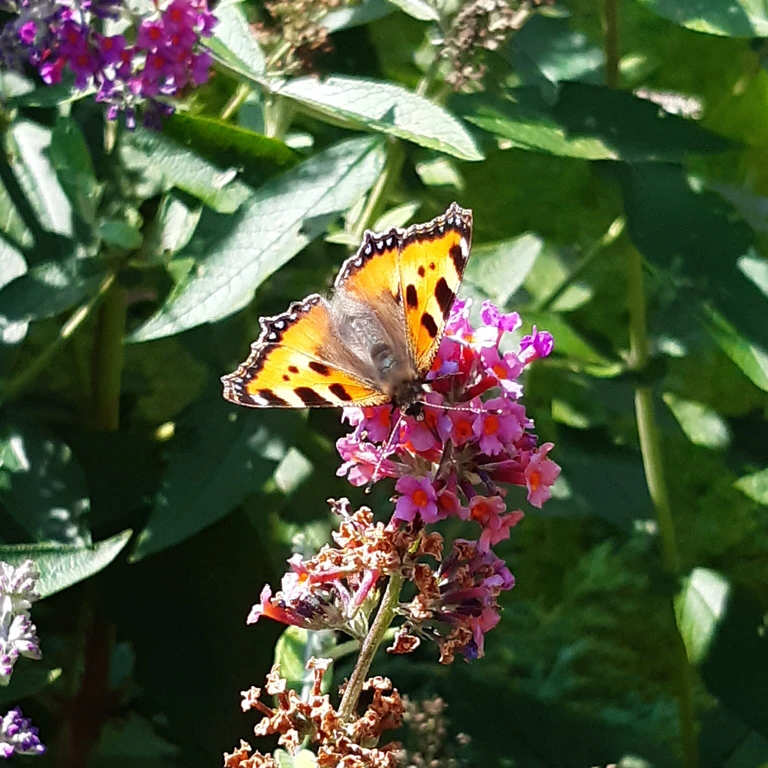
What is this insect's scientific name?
Aglais urticae
